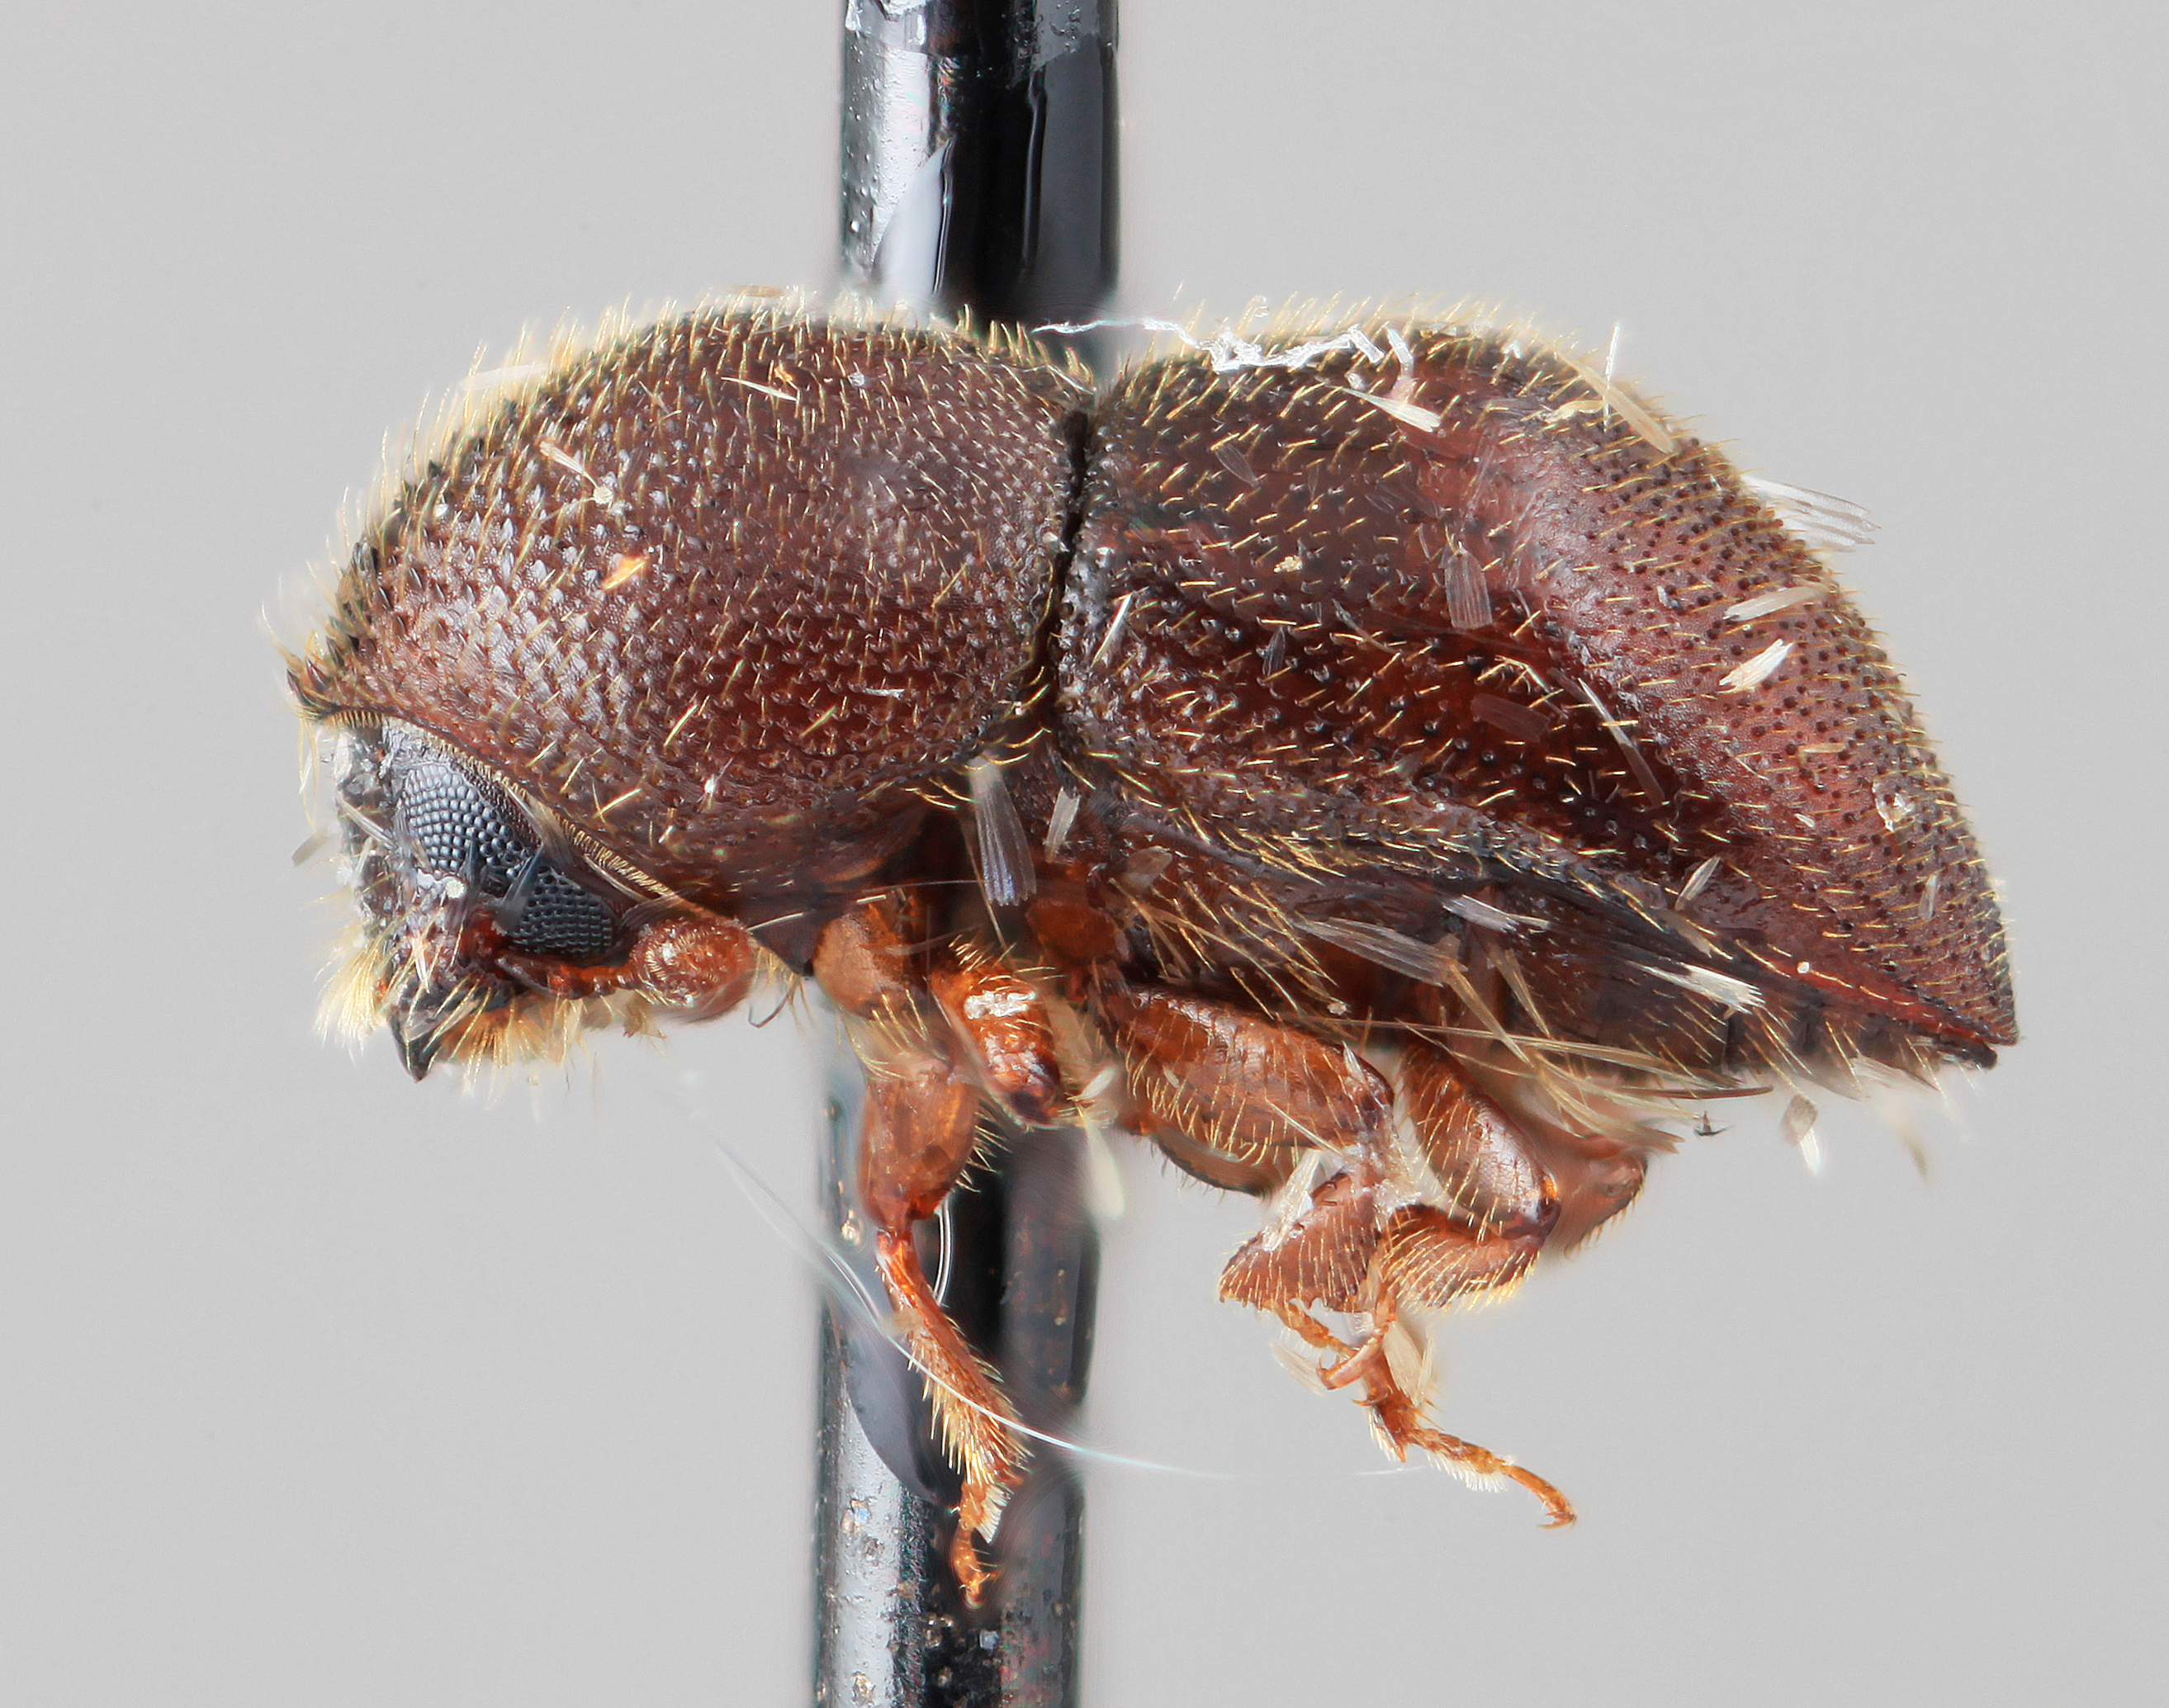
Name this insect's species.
Dryocoetoides versutus
